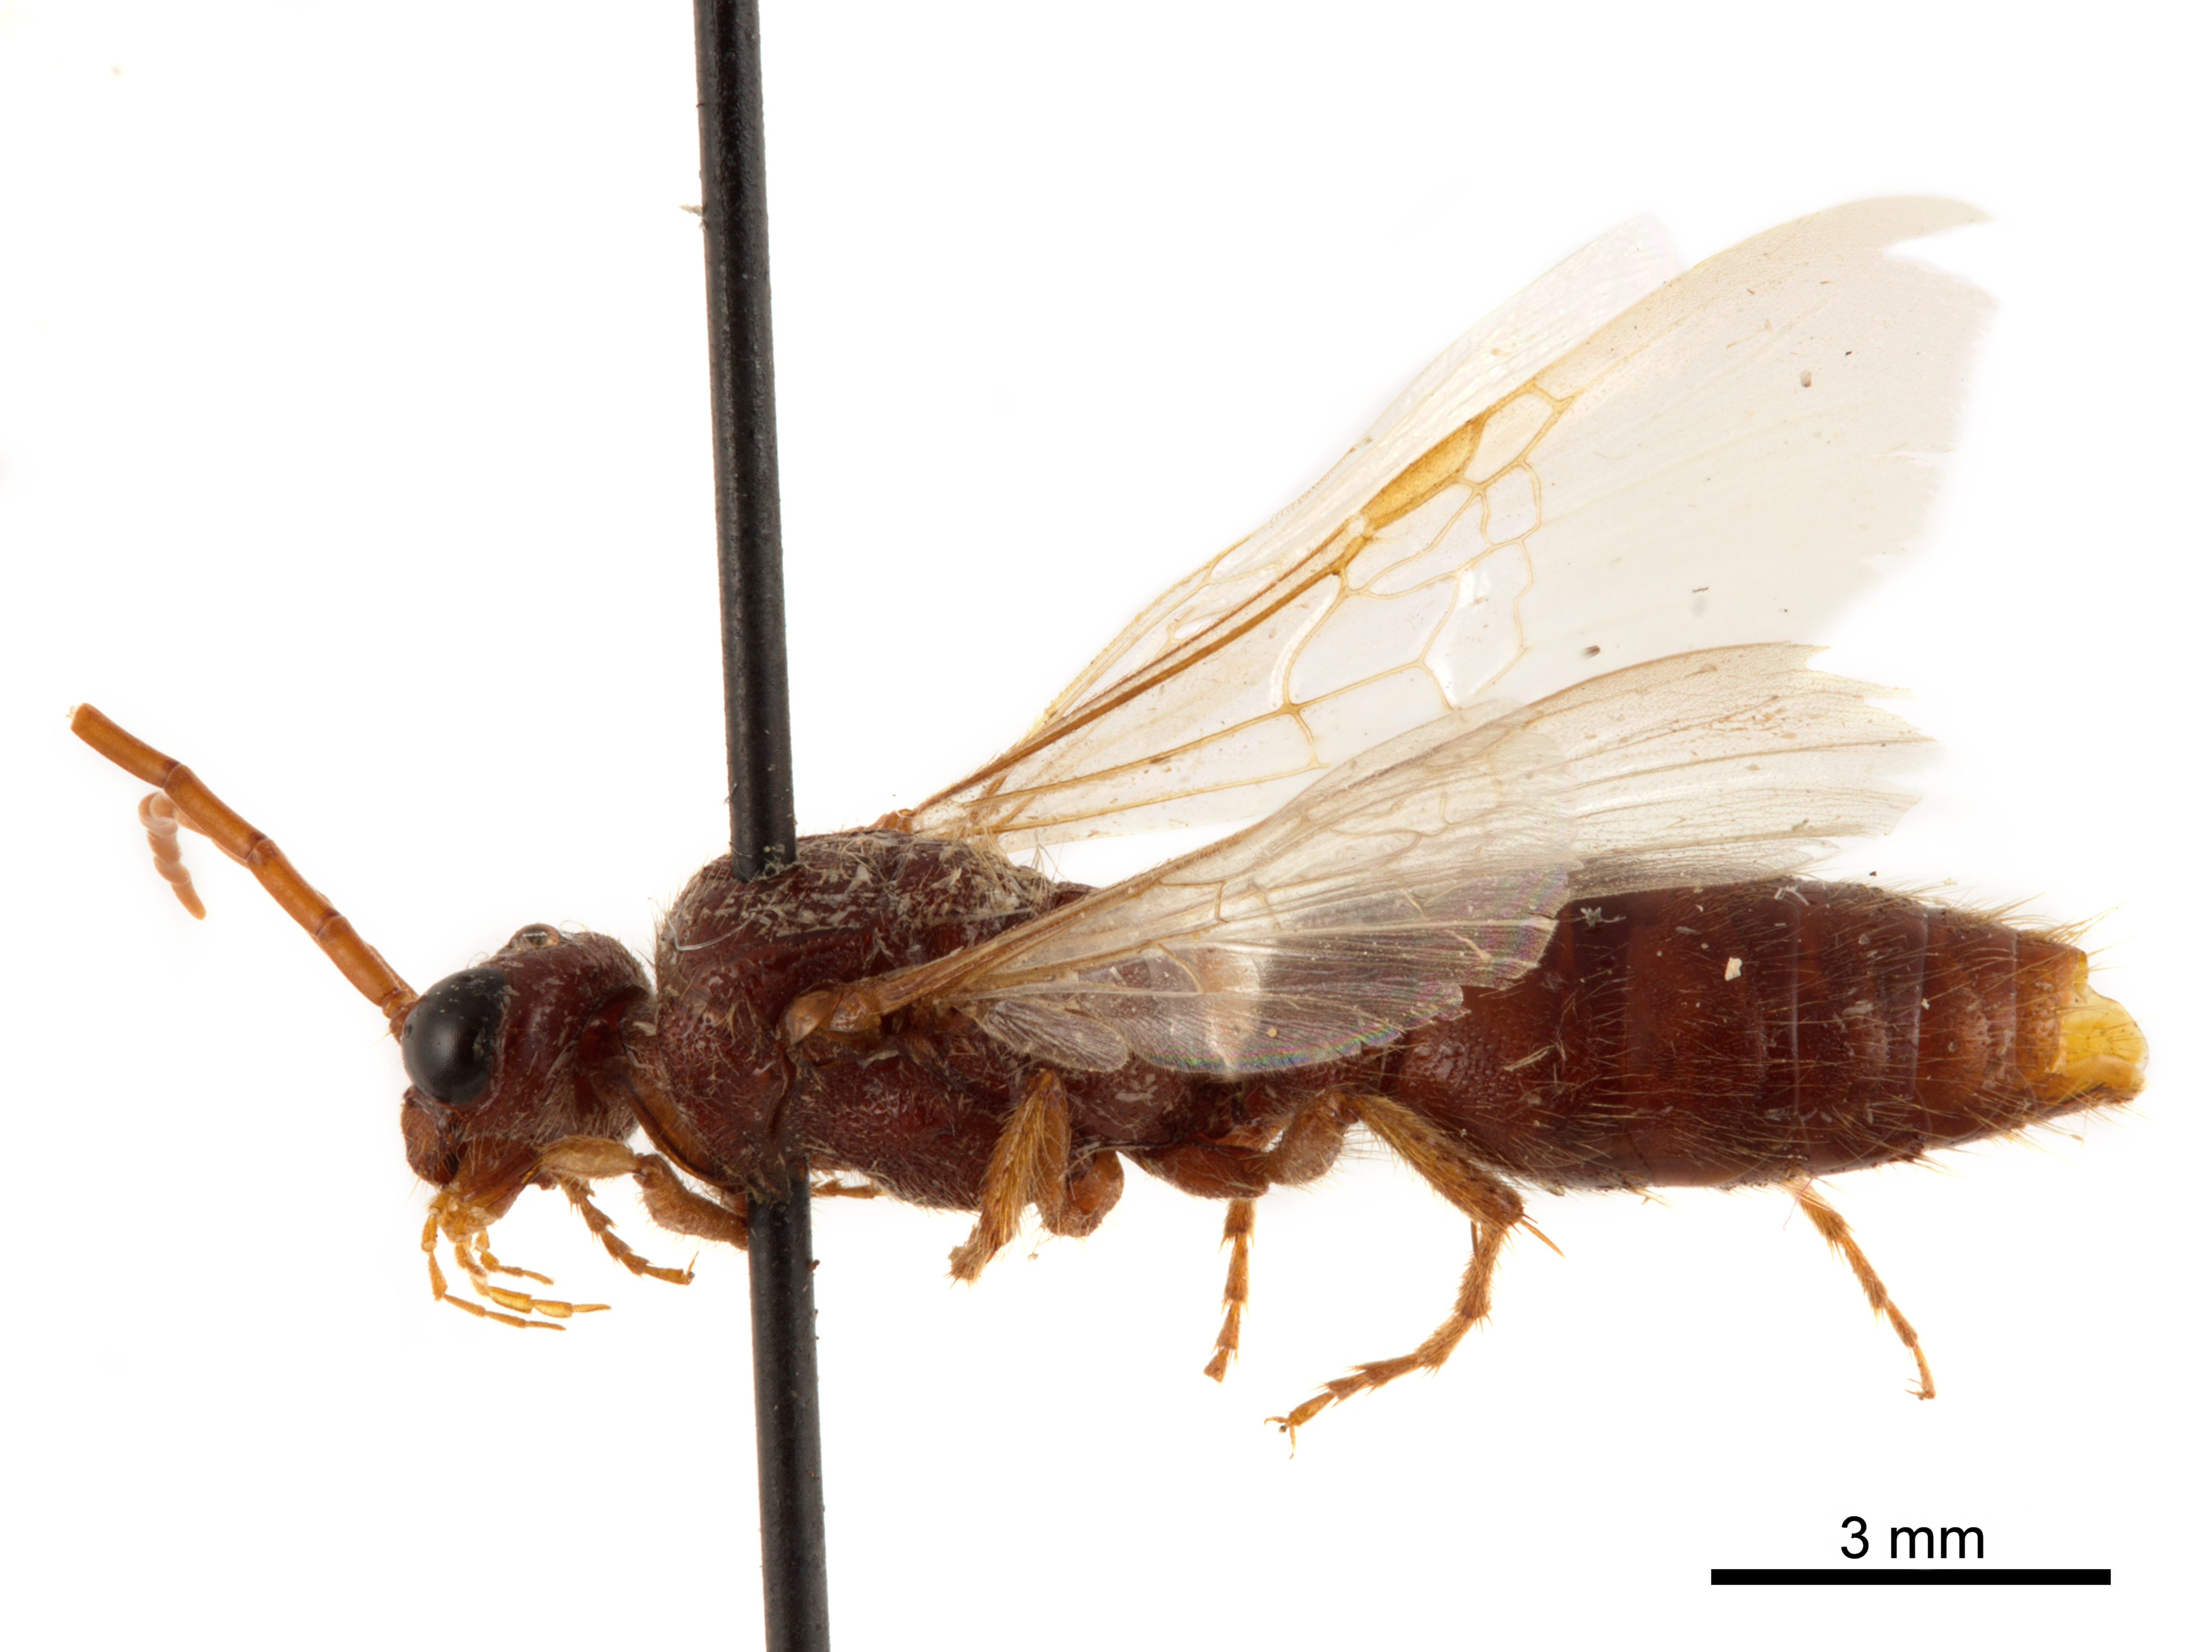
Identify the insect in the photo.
Colocistis castanea
